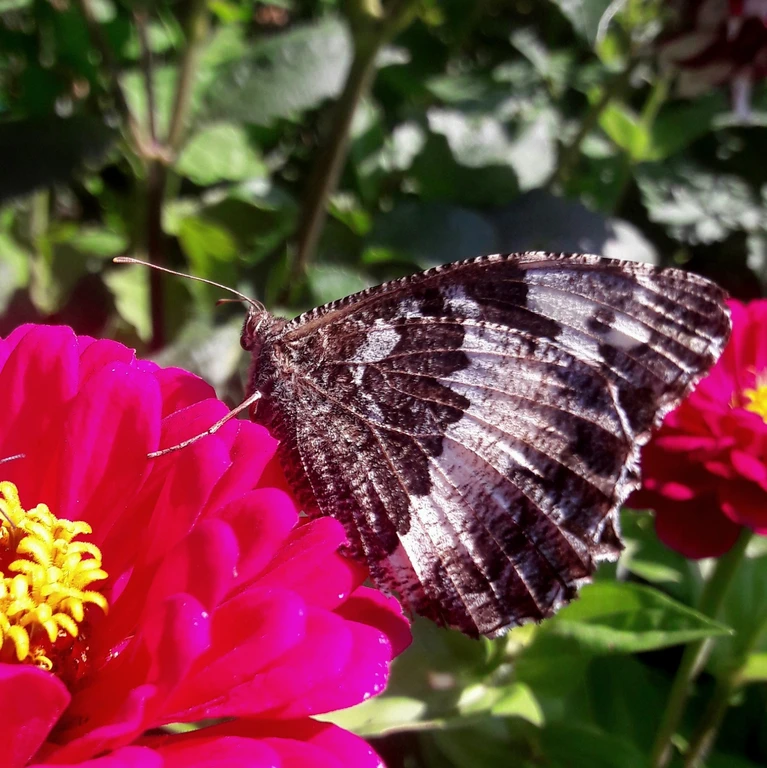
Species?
Brintesia circe
